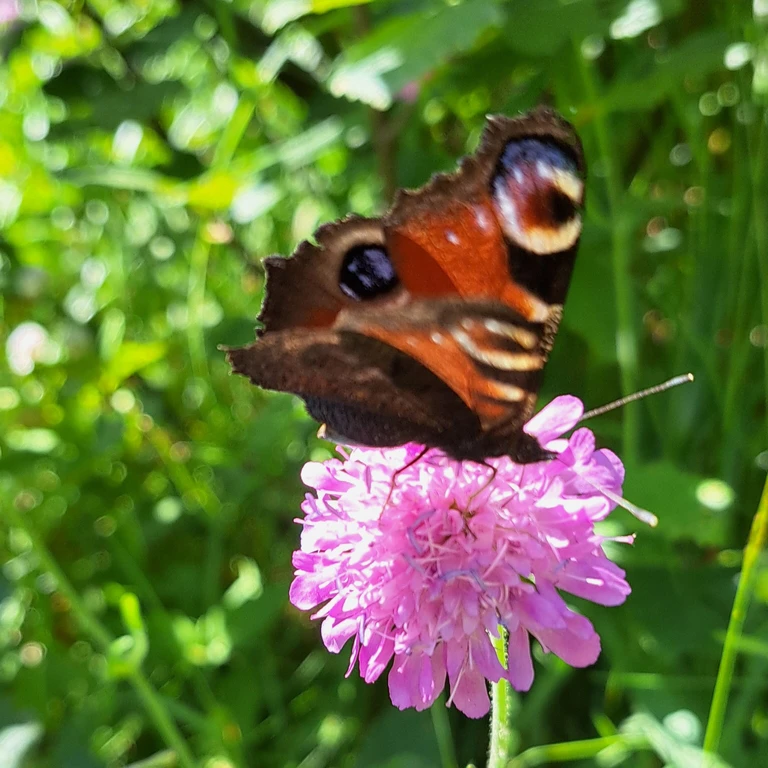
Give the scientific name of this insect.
Aglais io
